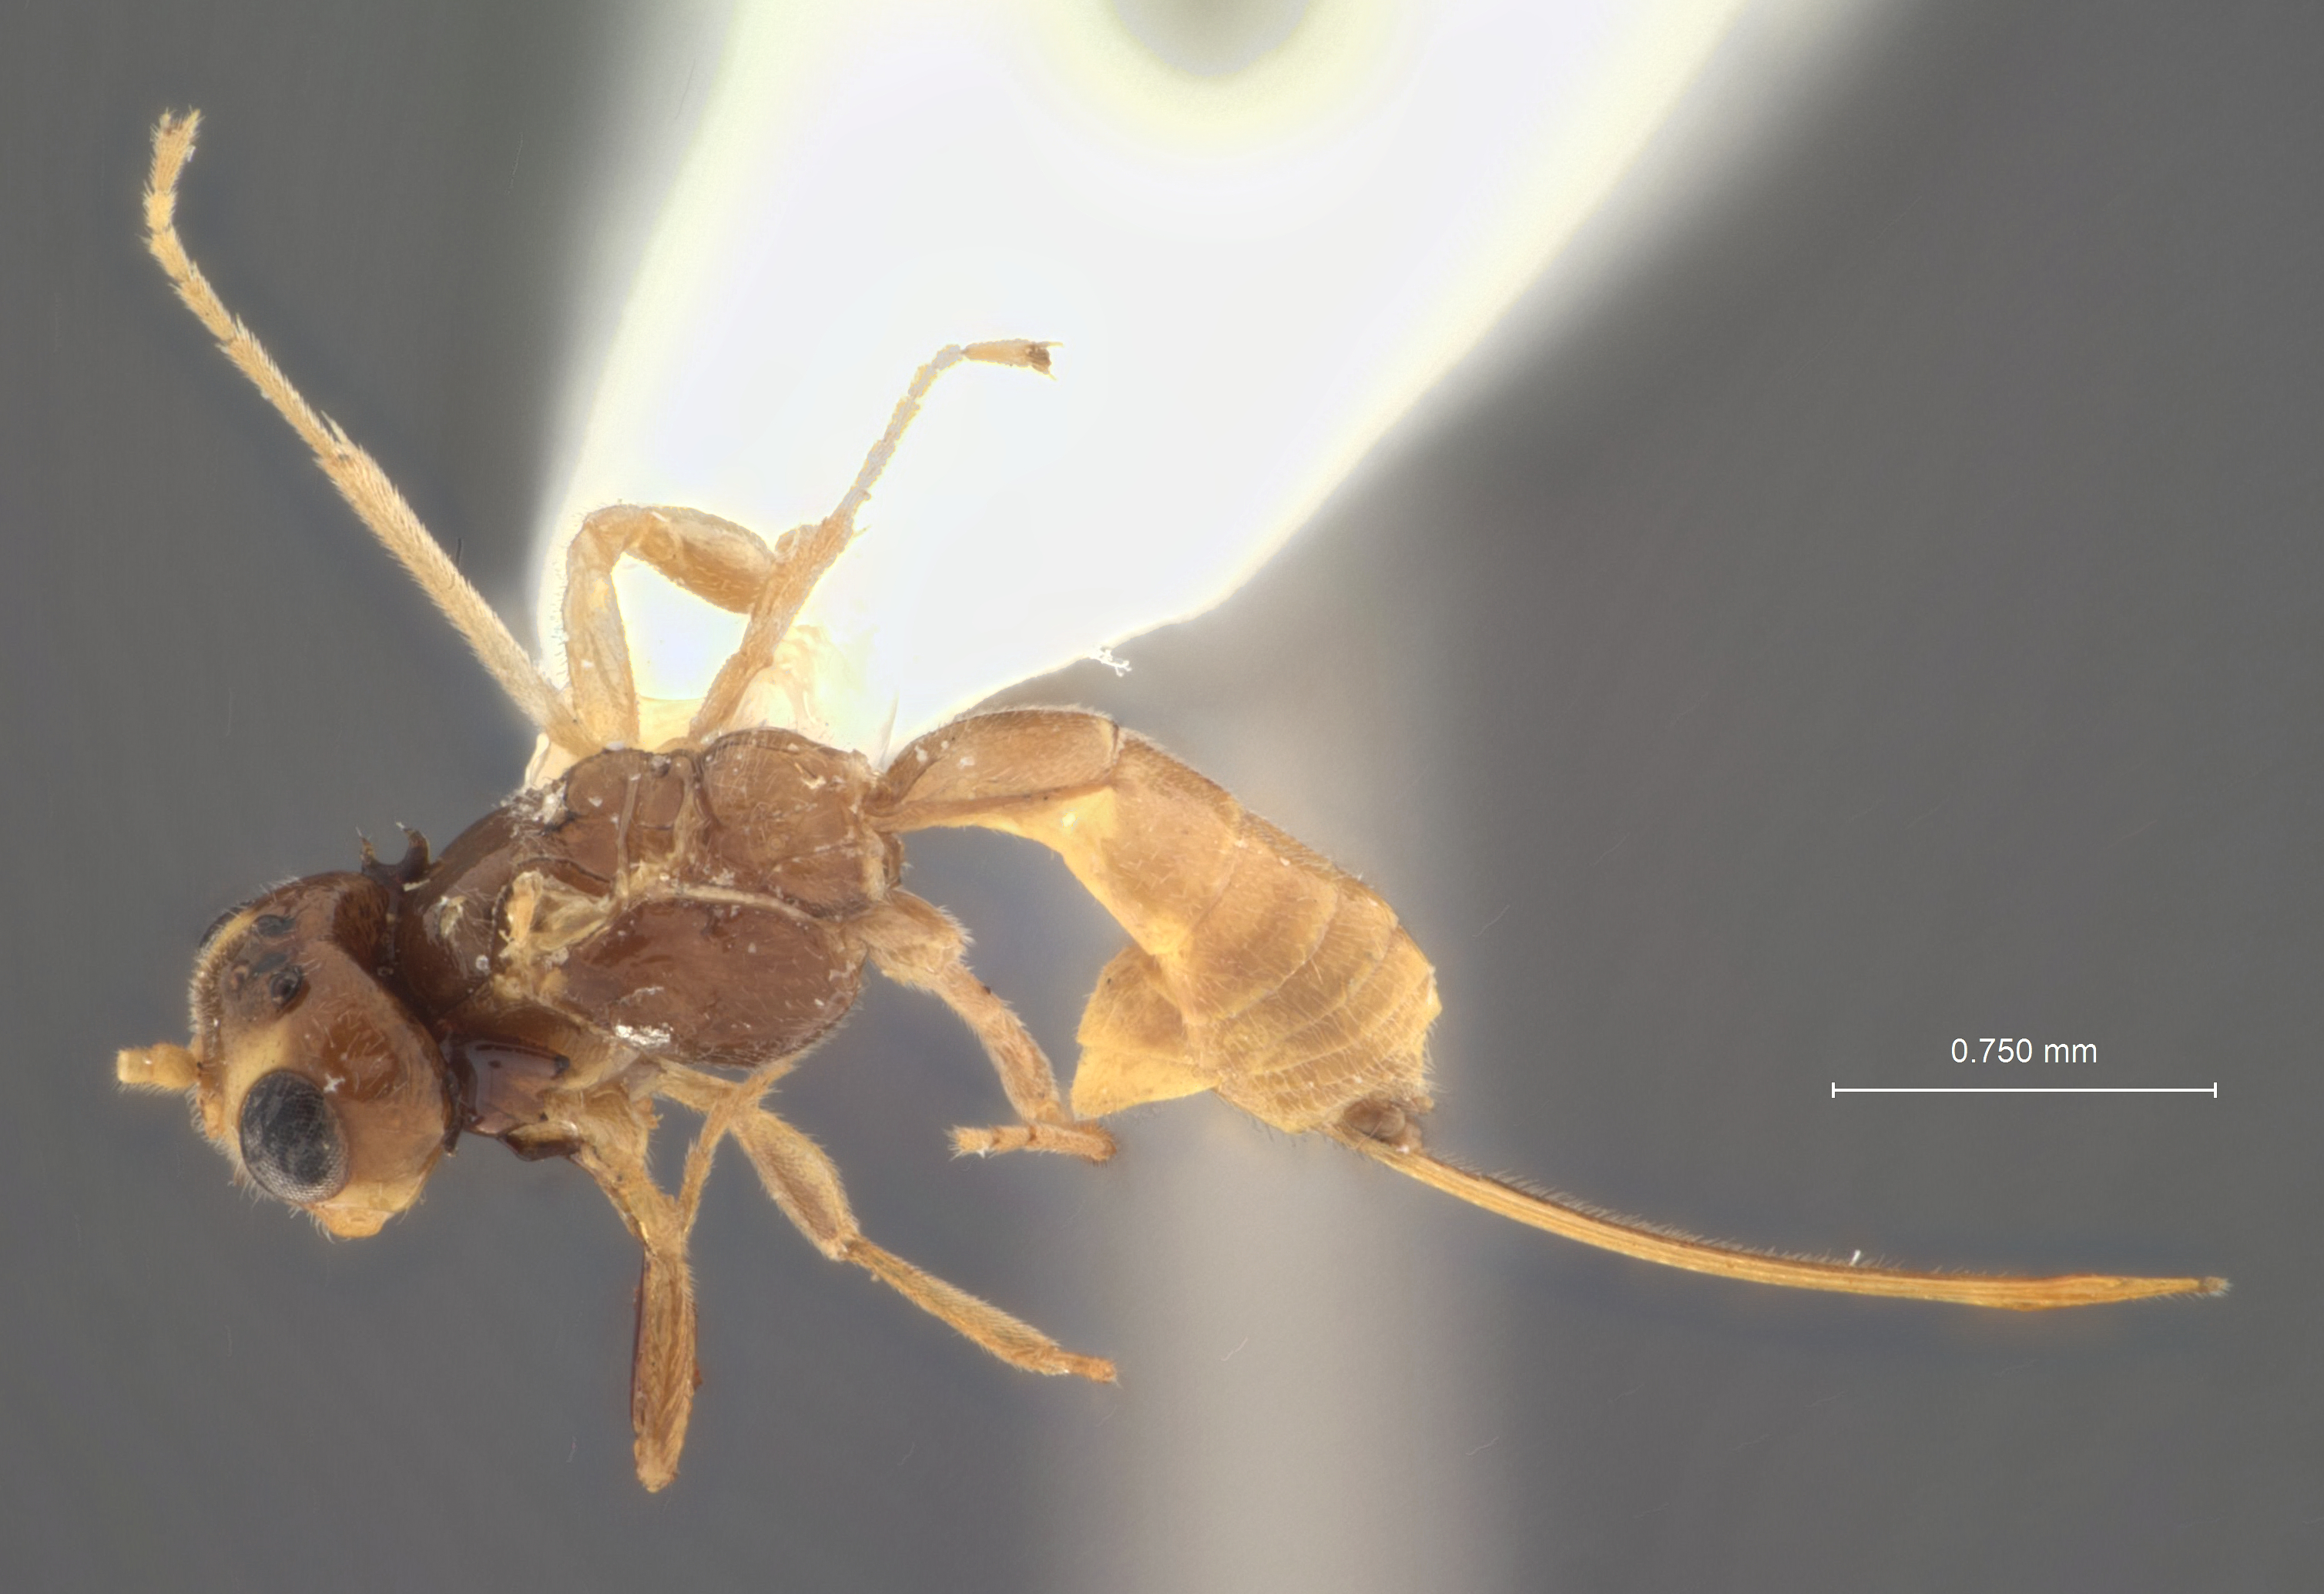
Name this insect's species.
Lysiognatha comstockii
